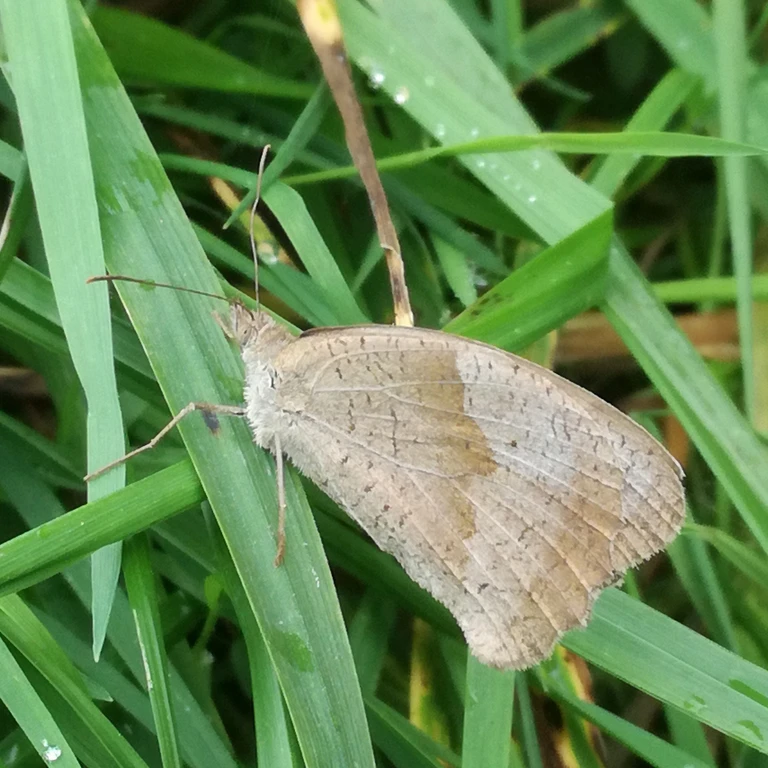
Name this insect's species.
Maniola jurtina
